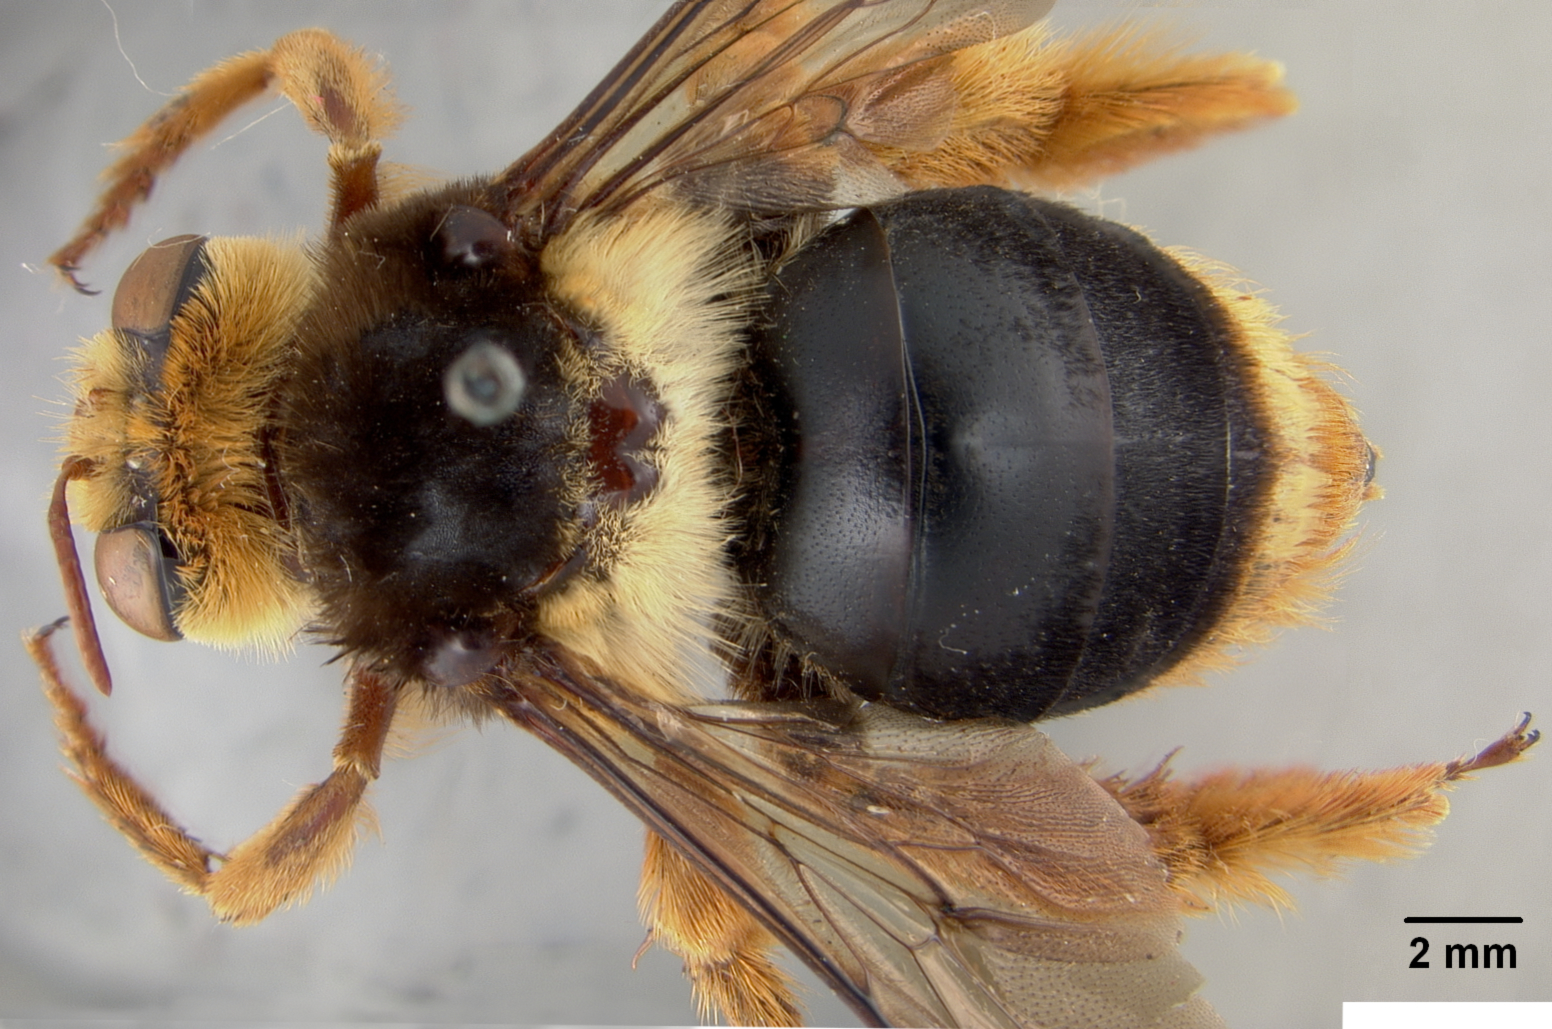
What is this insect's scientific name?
Pachymelus grandidieri
